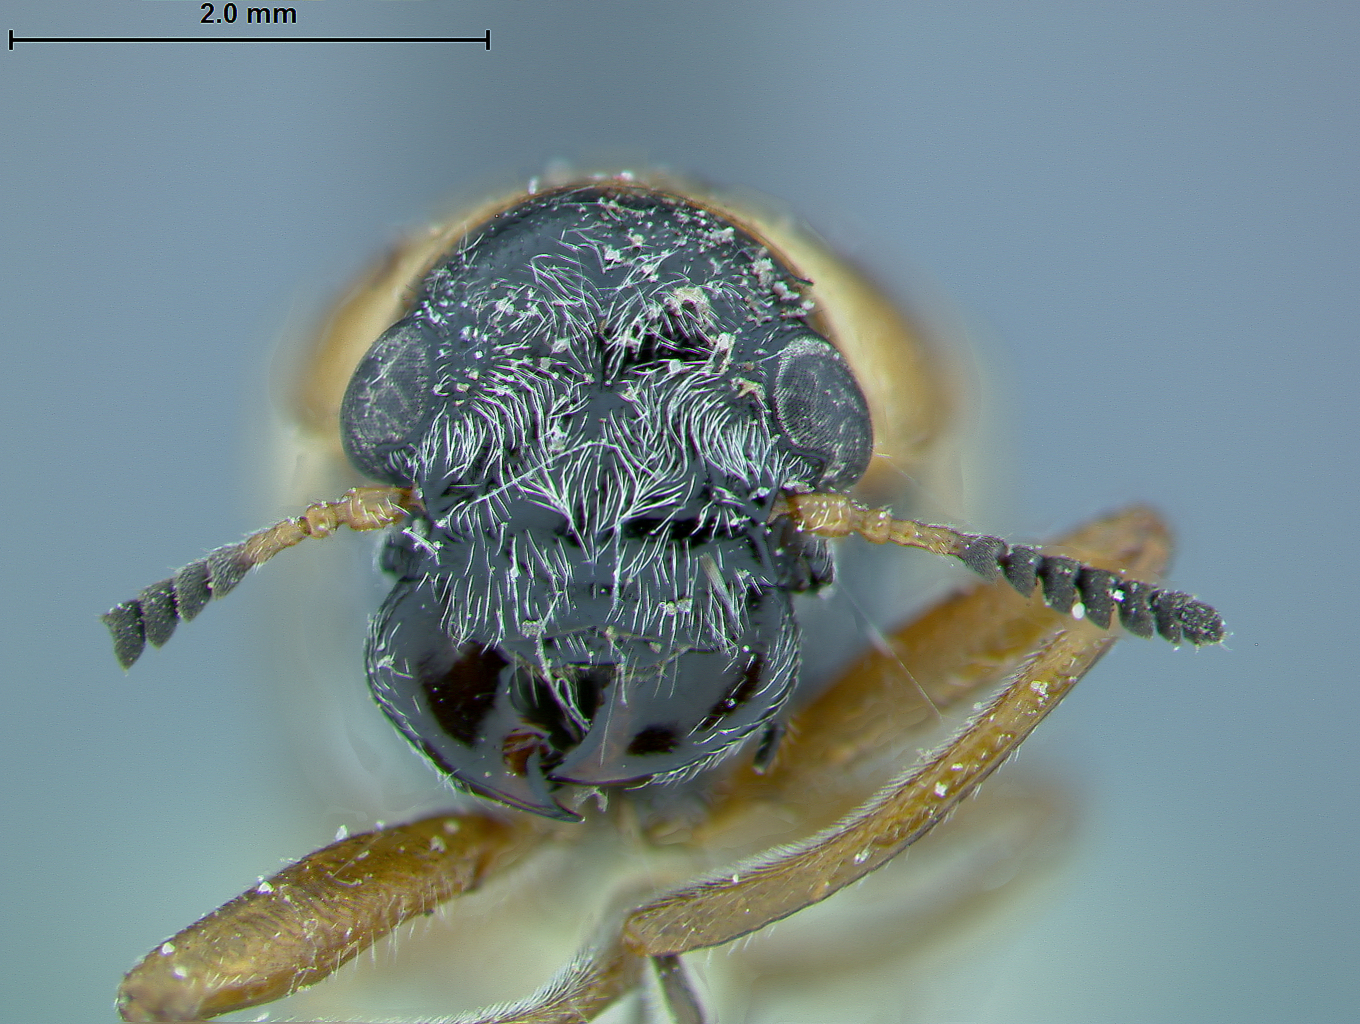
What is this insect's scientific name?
Titubaea minor
